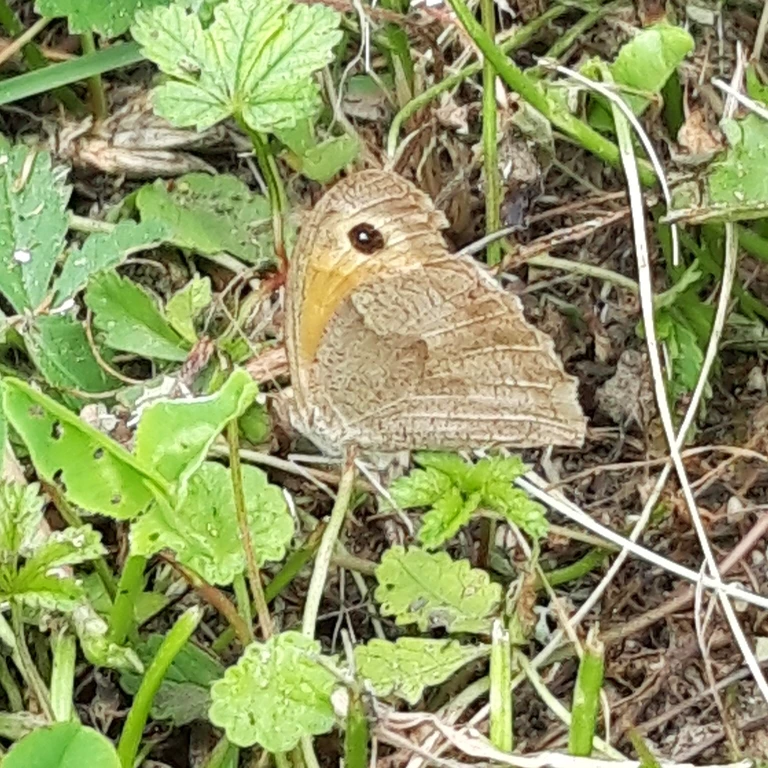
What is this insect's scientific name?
Maniola jurtina
